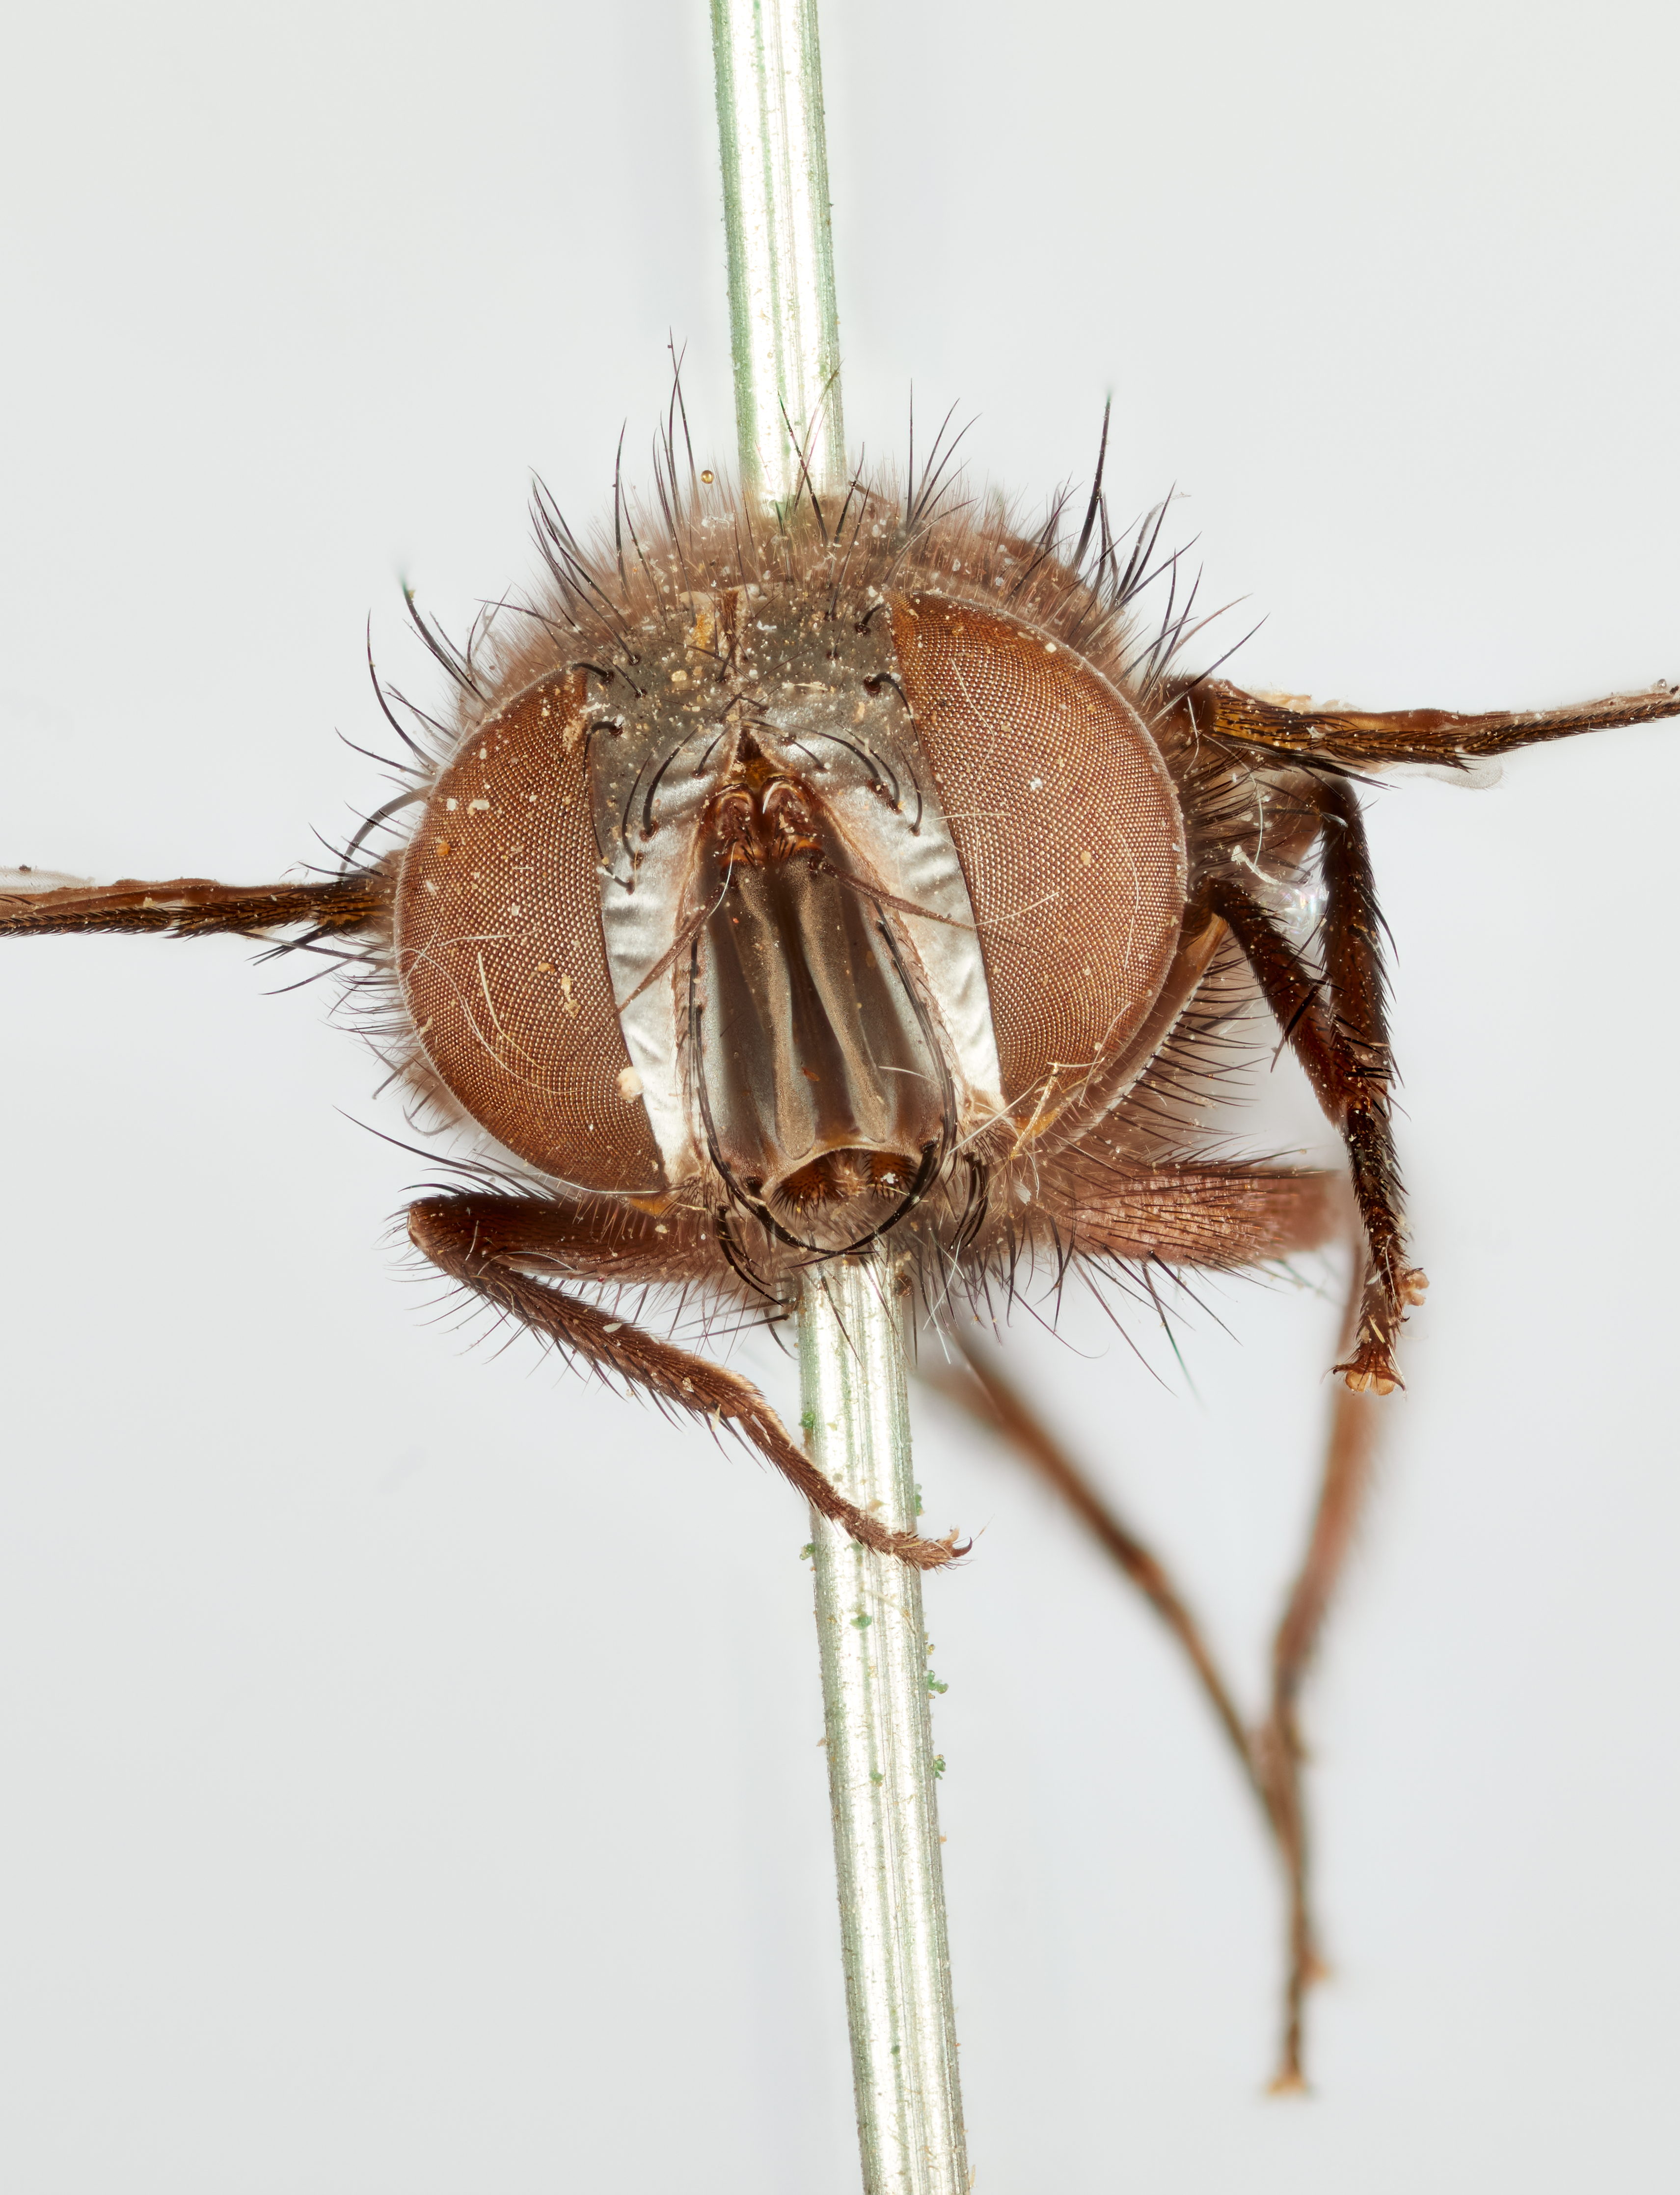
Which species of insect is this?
Pseudochaeta pyralidis
